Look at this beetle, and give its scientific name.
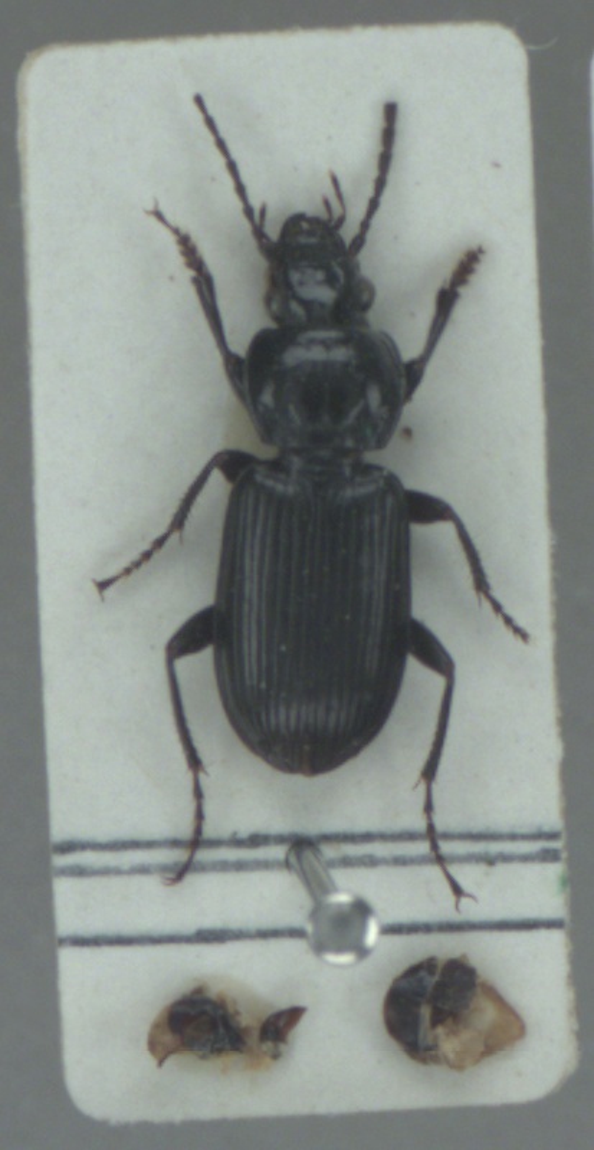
Pterostichus nigrita
